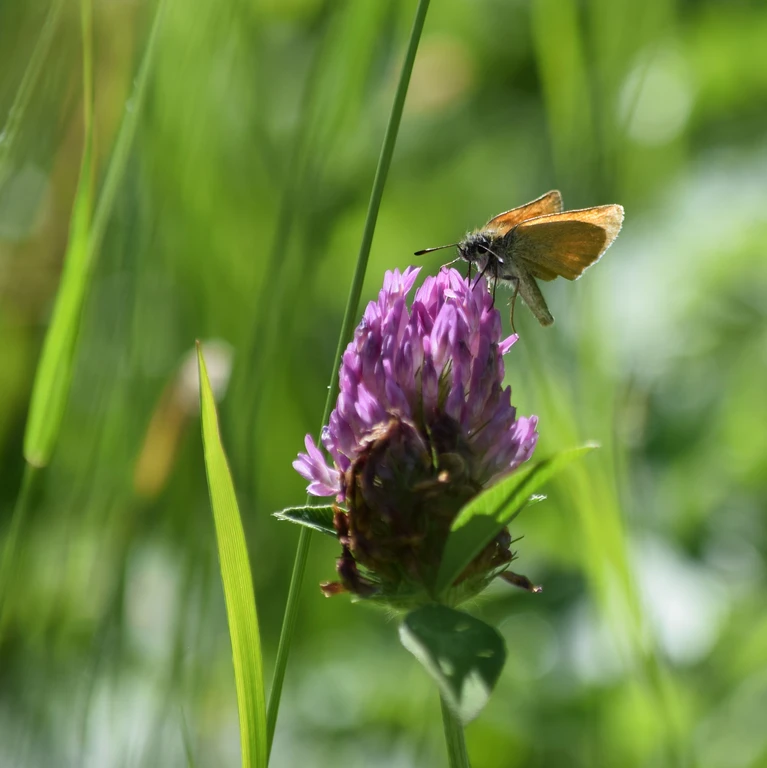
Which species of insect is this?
Thymelicus lineola
